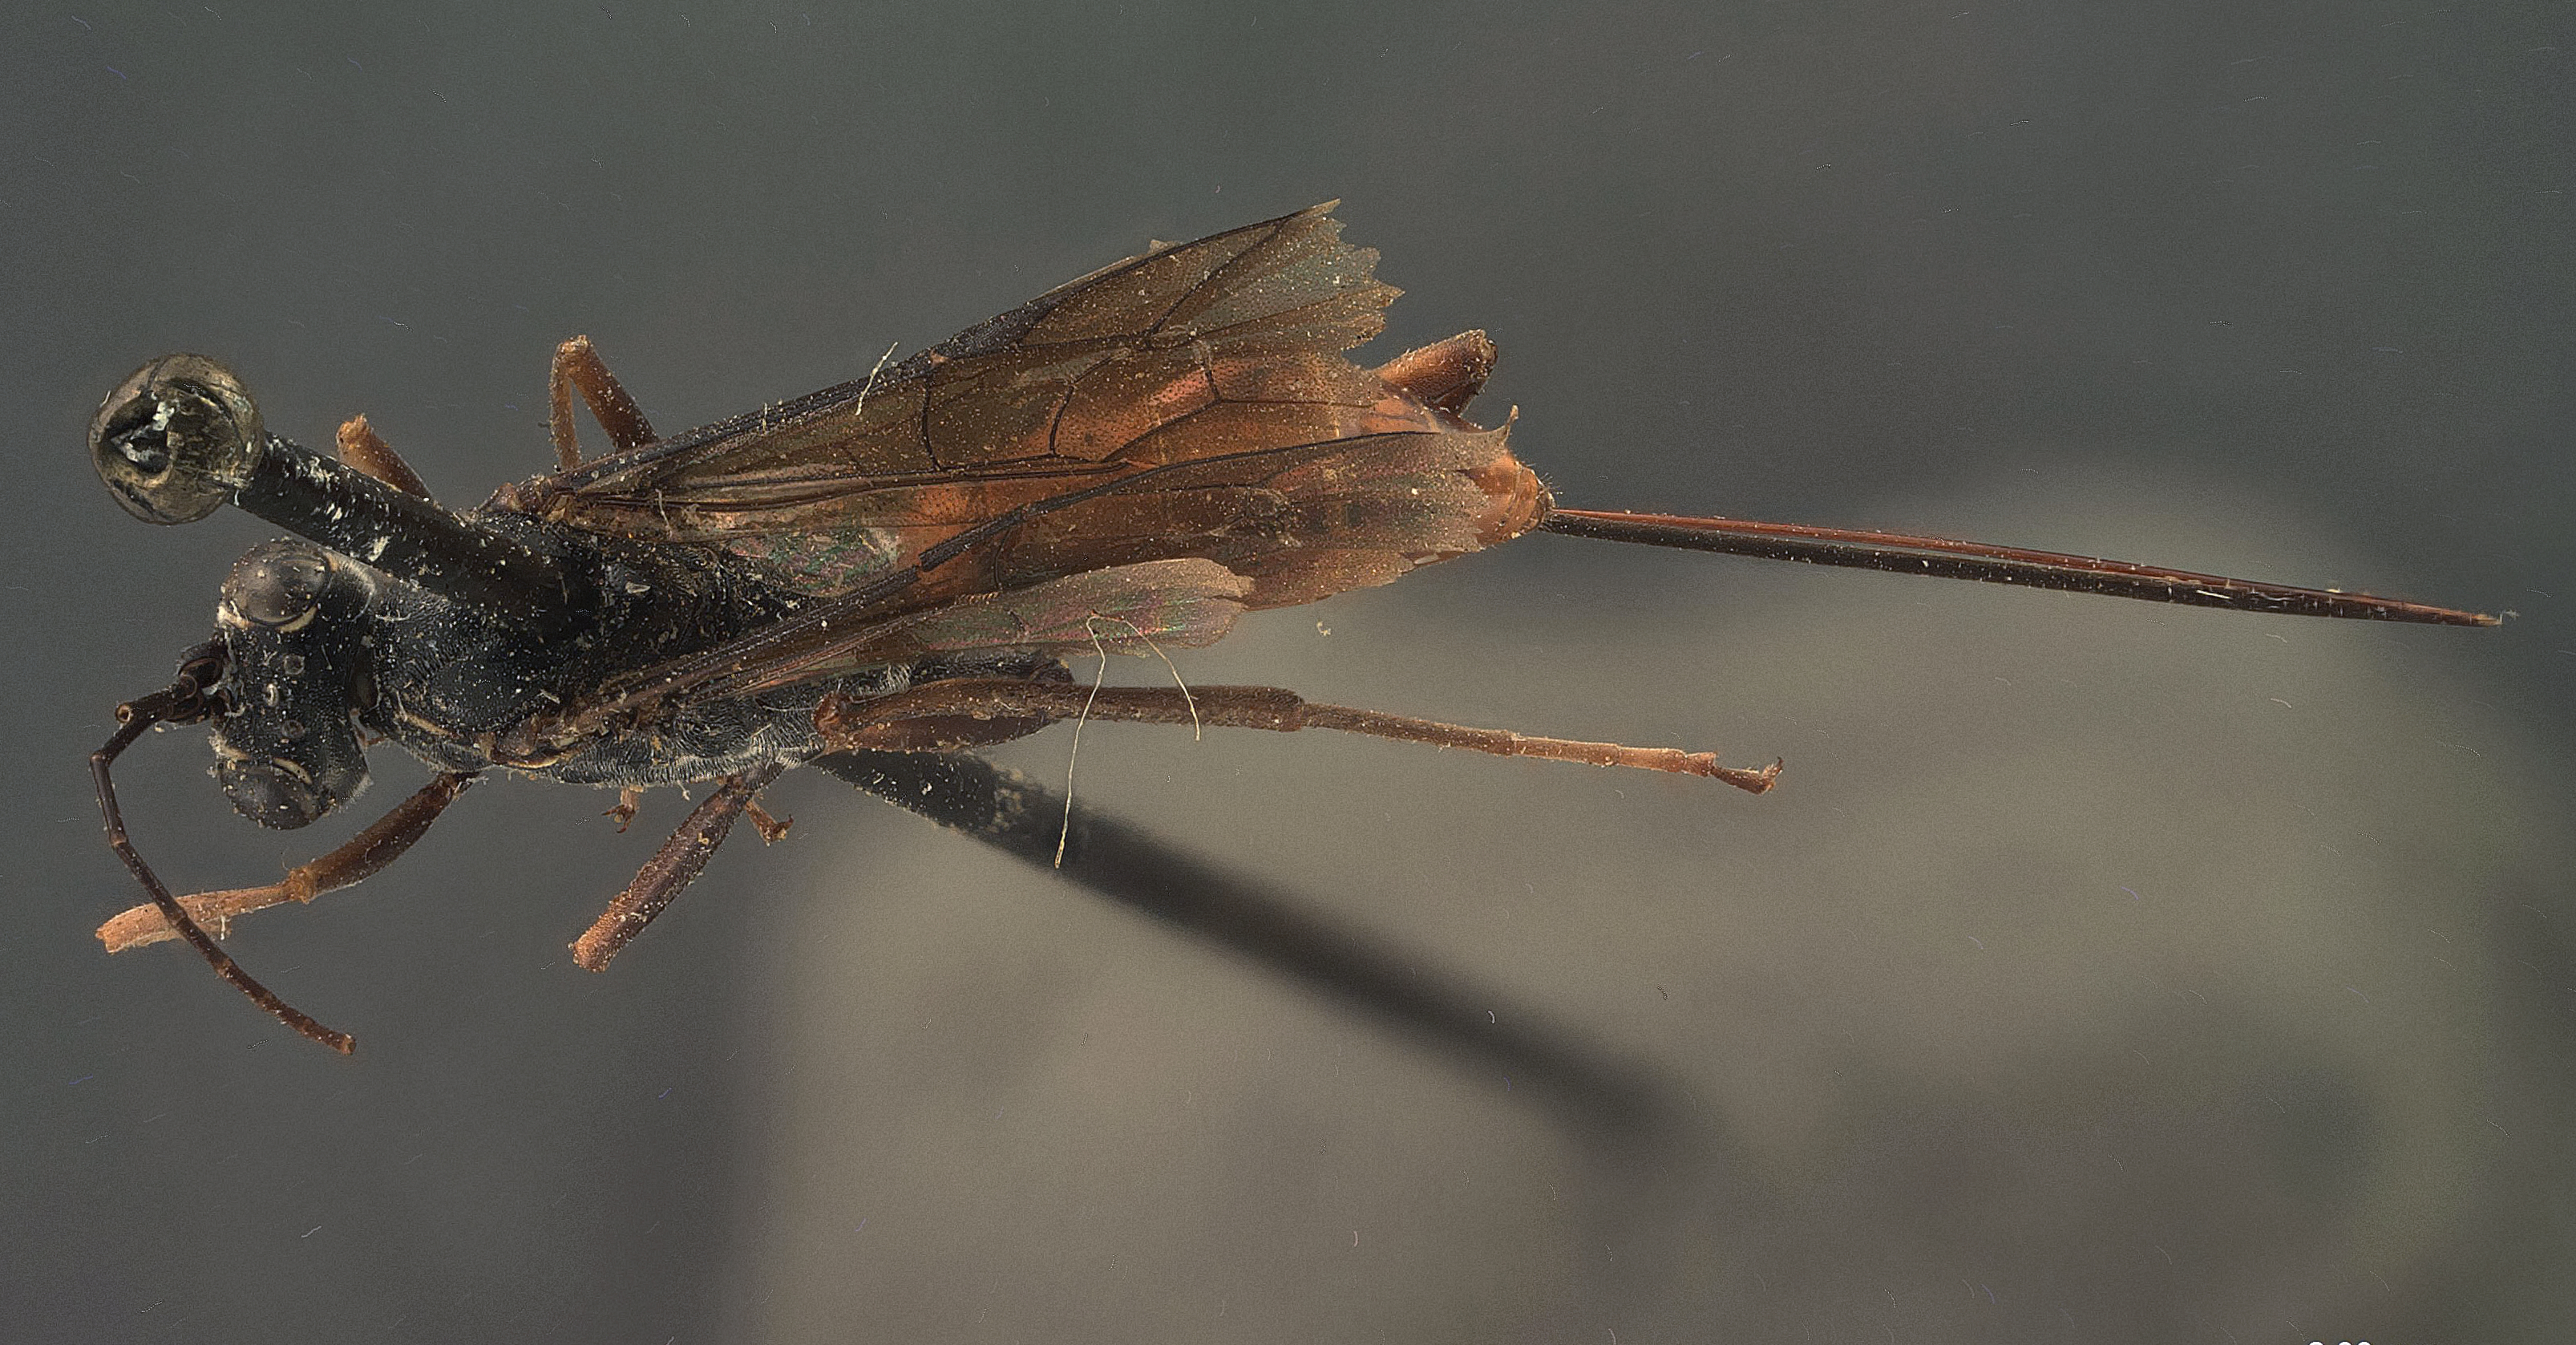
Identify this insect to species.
Cryptus ruralis
